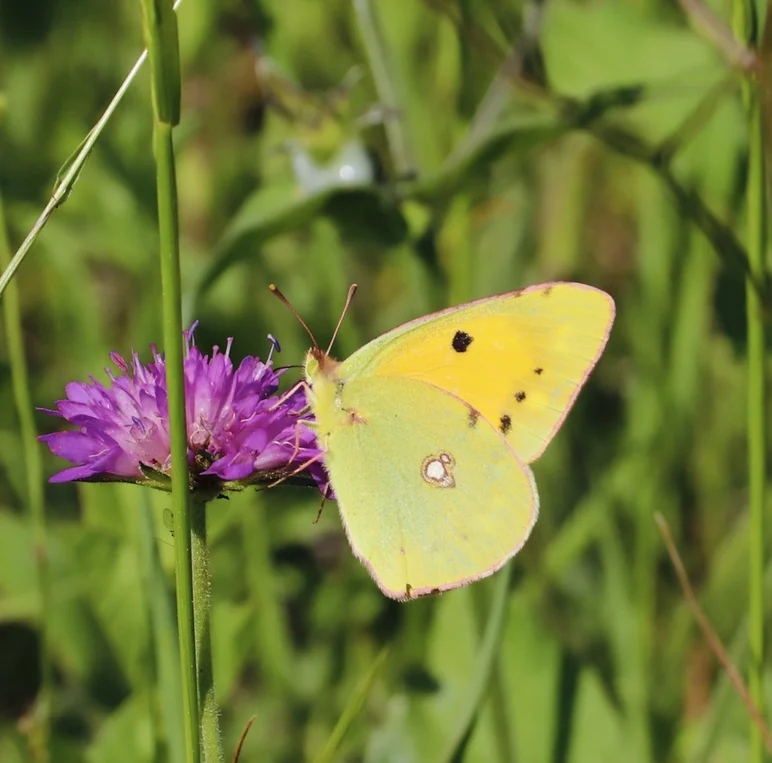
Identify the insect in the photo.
Colias croceus
